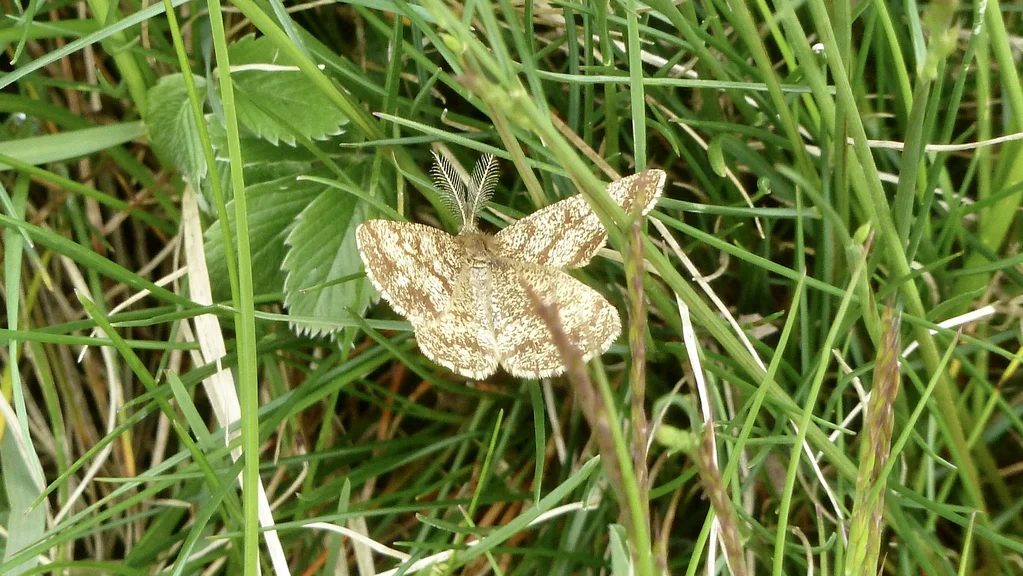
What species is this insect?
Ematurga atomaria
